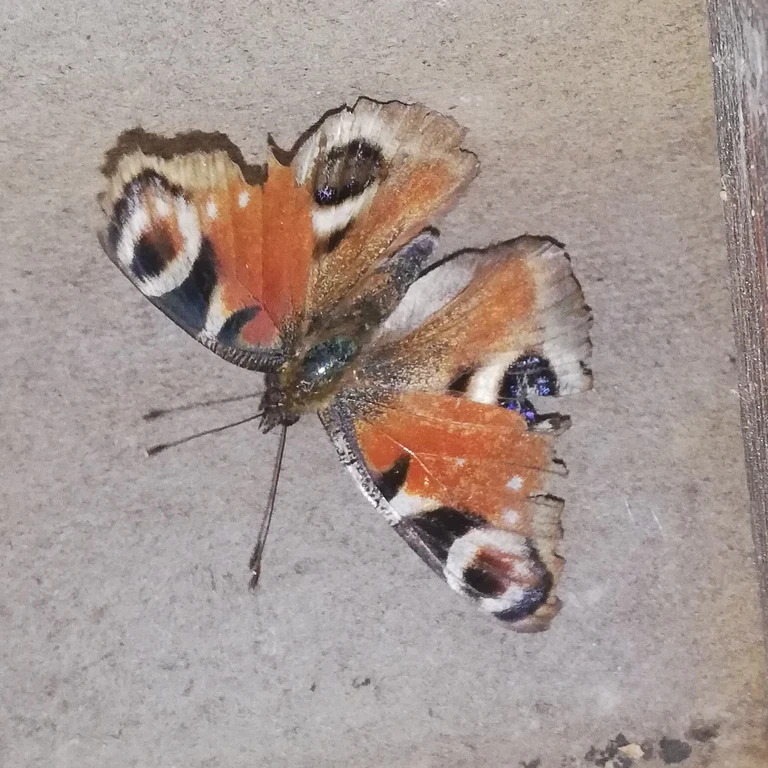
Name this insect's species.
Aglais io
